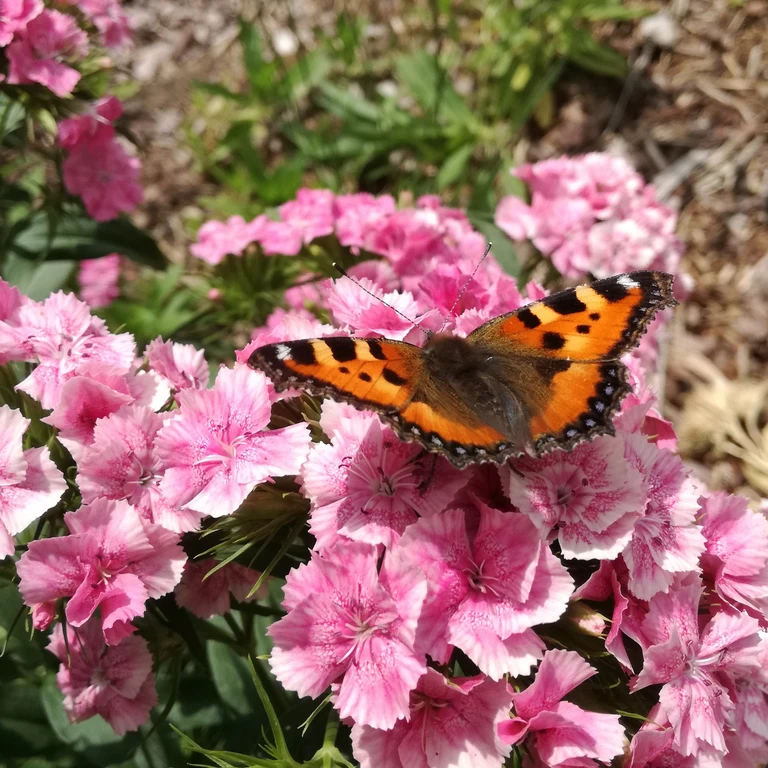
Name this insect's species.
Aglais urticae
